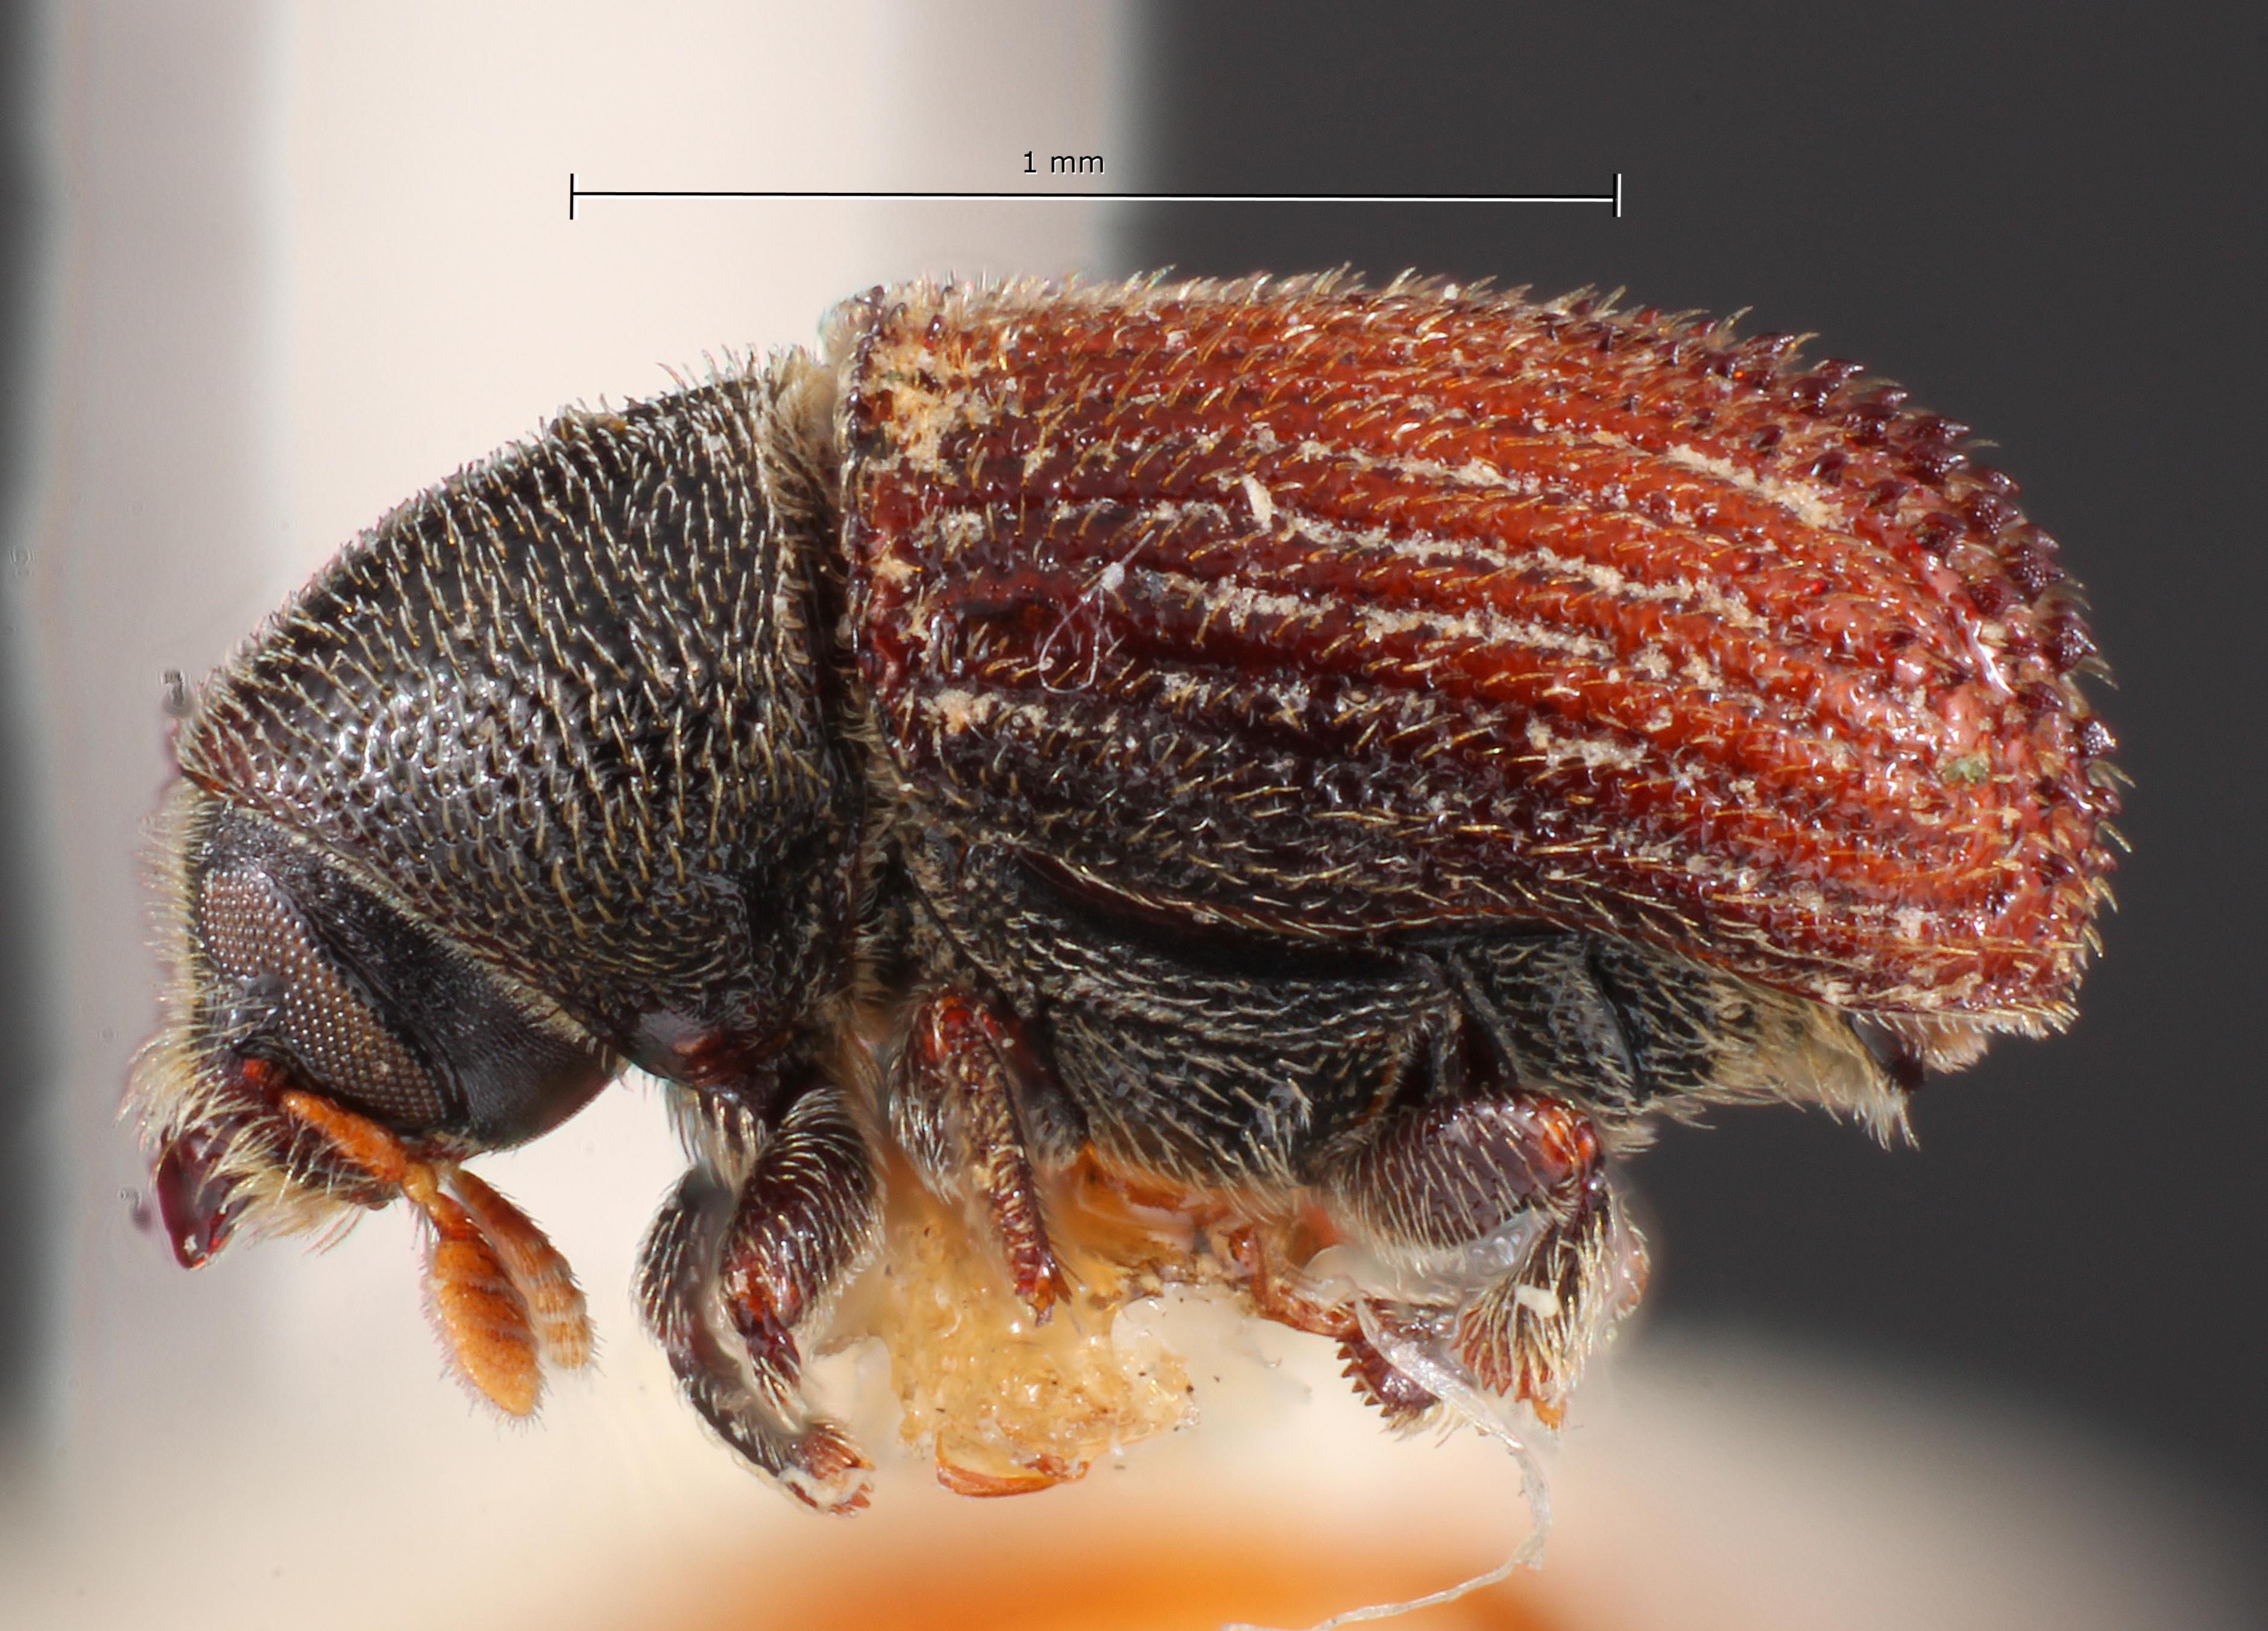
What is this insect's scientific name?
Phloeosinus hoferi
